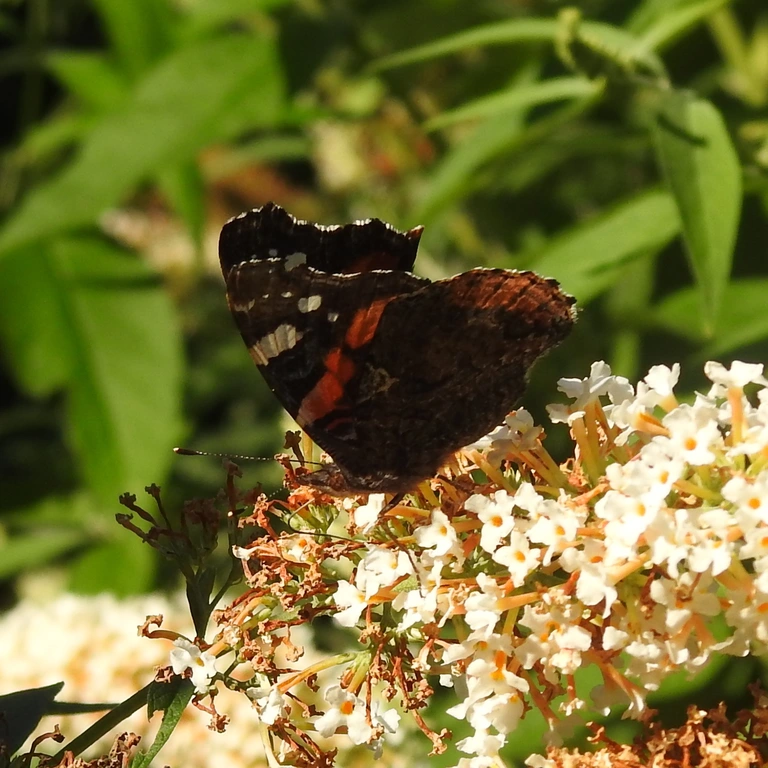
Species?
Vanessa atalanta
